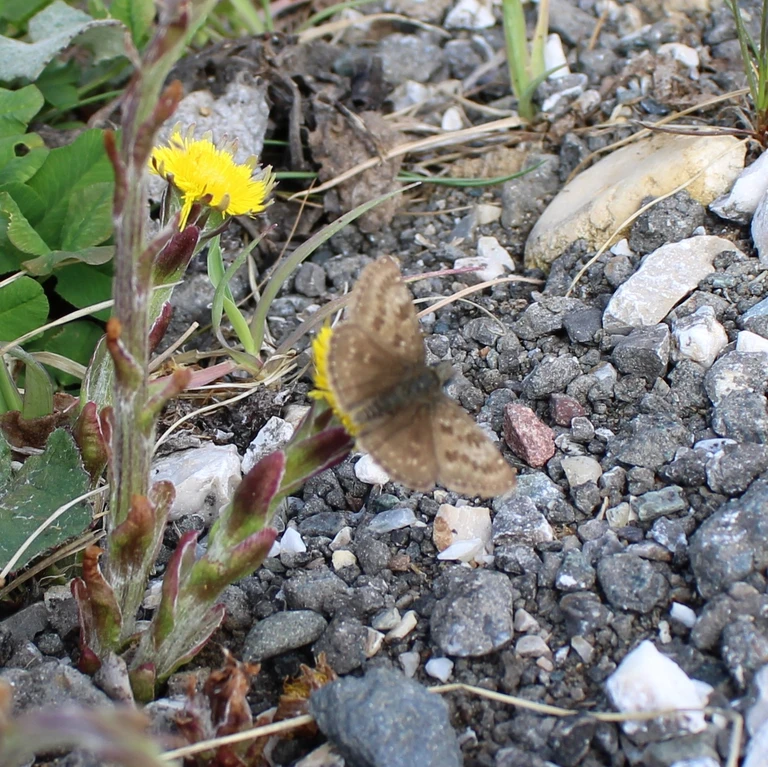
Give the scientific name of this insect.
Erynnis tages
